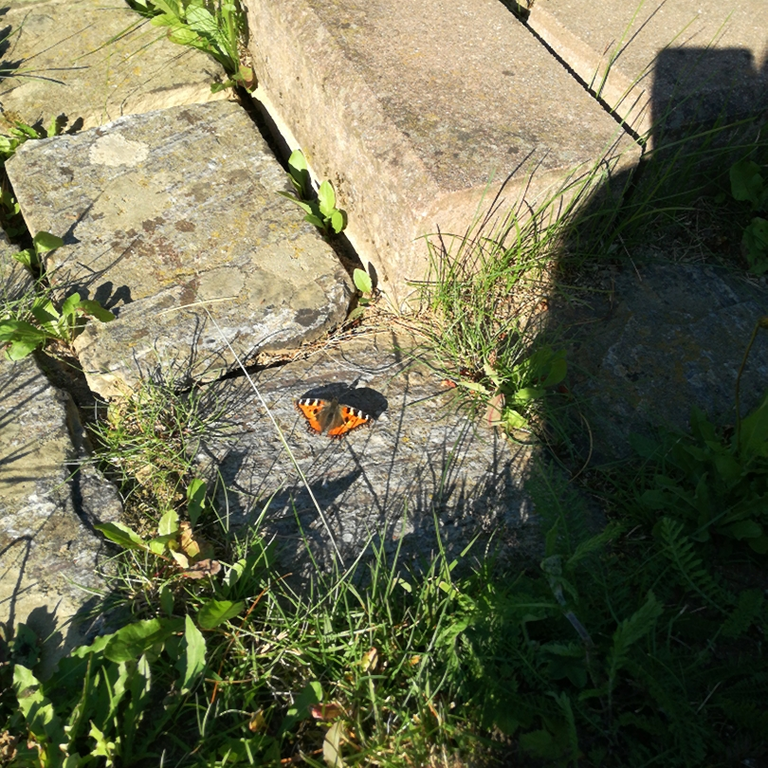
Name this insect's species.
Aglais urticae
